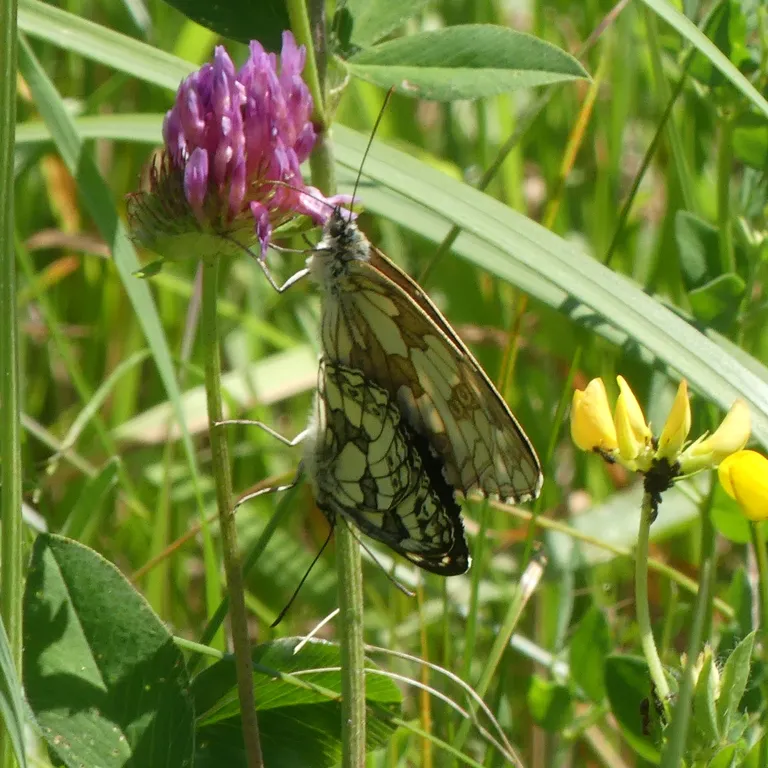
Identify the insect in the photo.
Melanargia galathea
